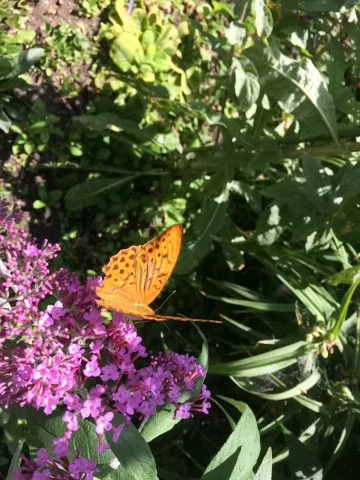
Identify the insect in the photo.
Argynnis paphia
